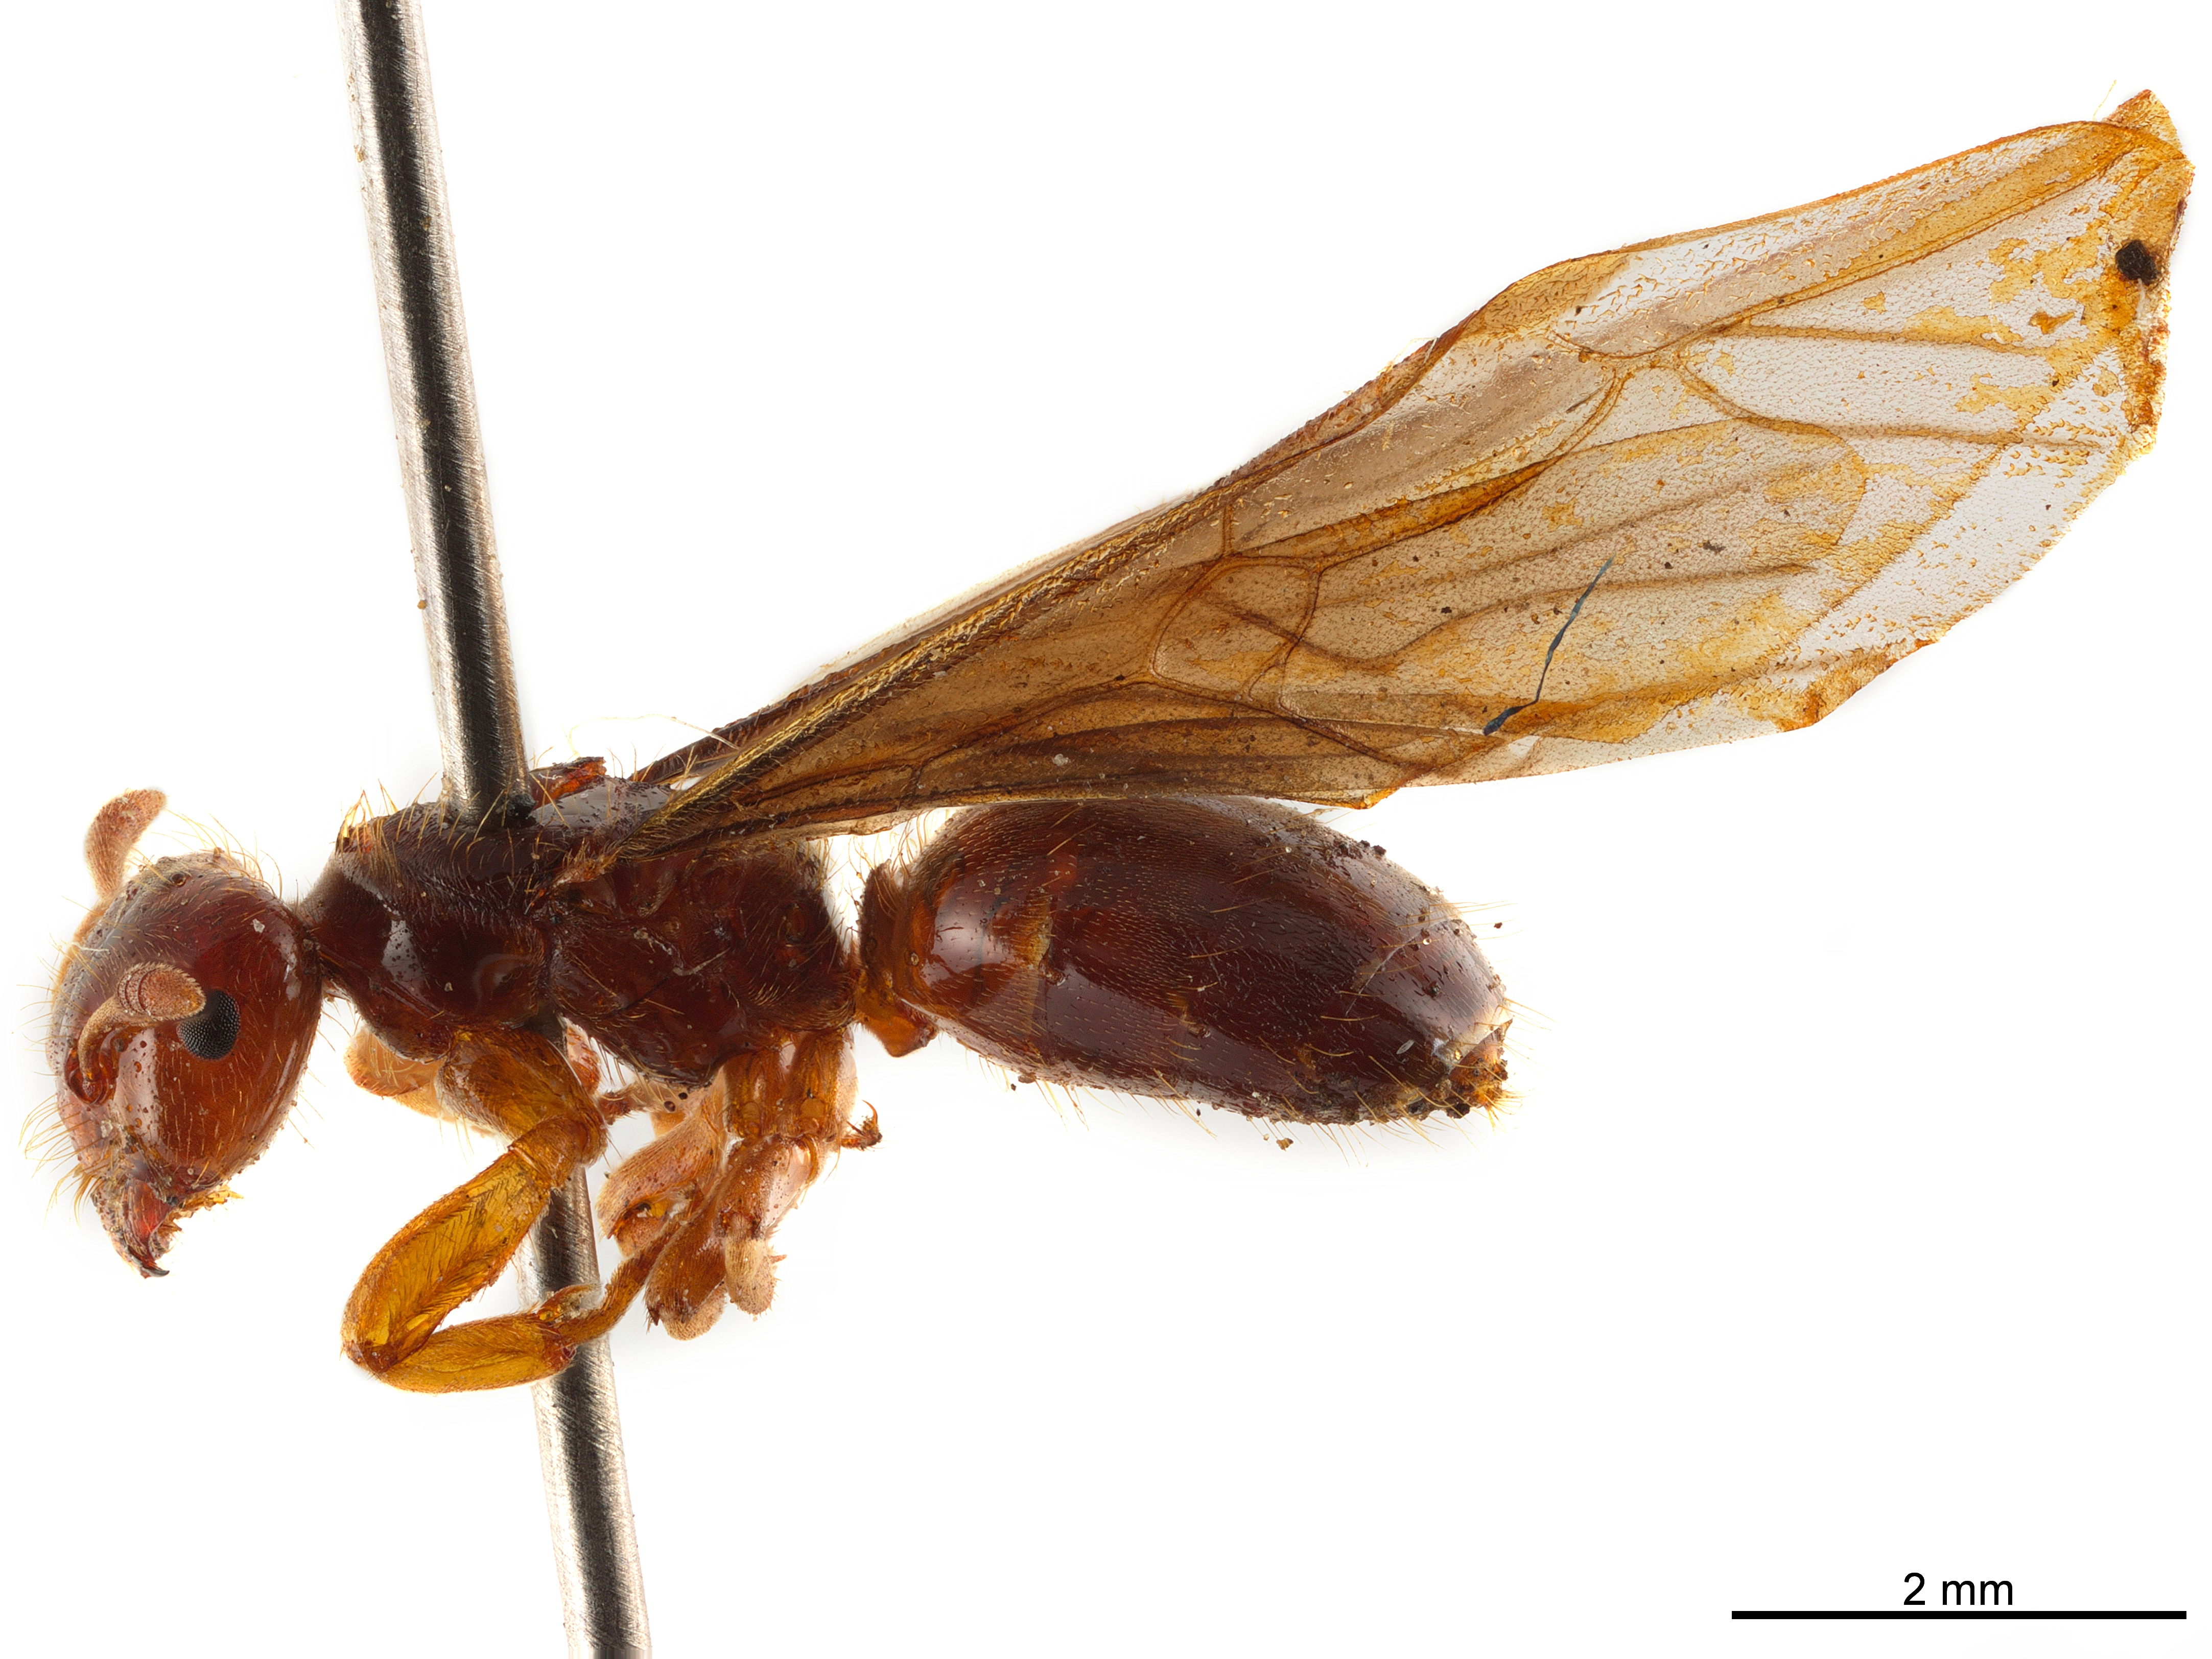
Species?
Lasius claviger
